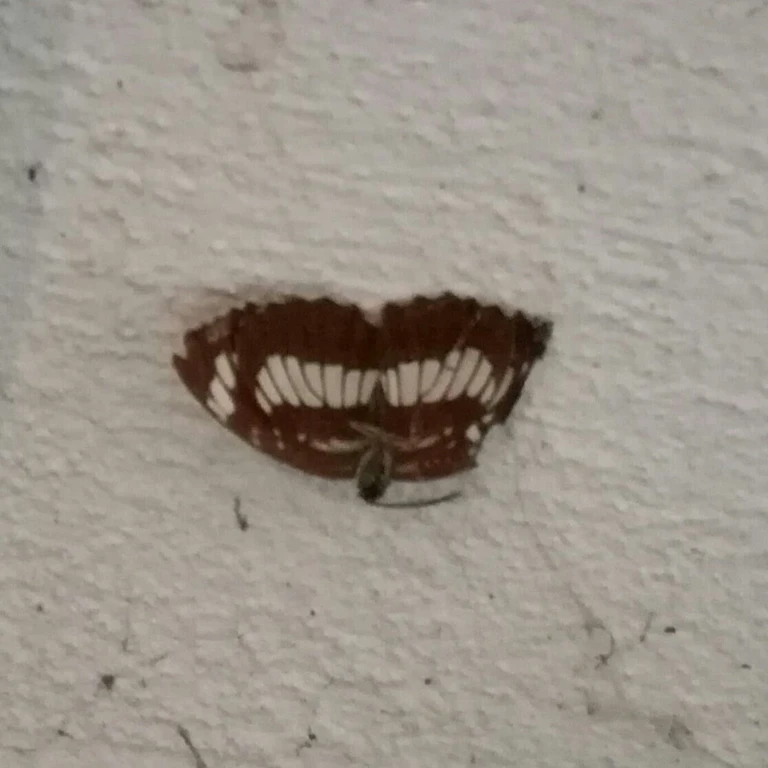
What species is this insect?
Neptis rivularis
